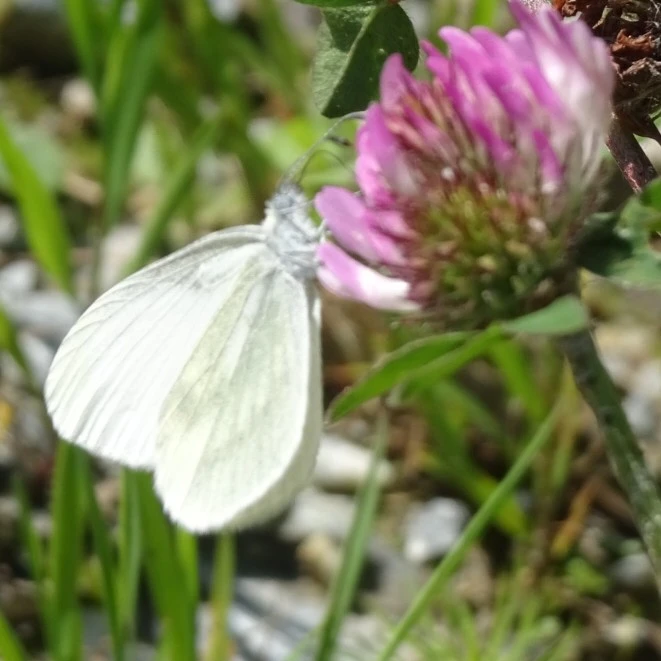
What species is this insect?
Leptidea sinapis/juvernica
